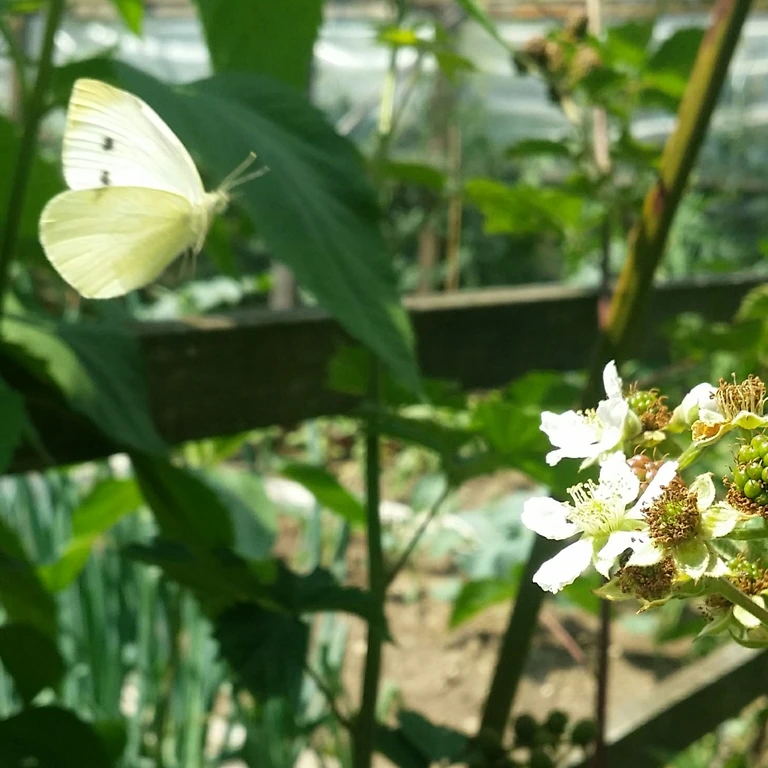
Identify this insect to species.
Pieris rapae
